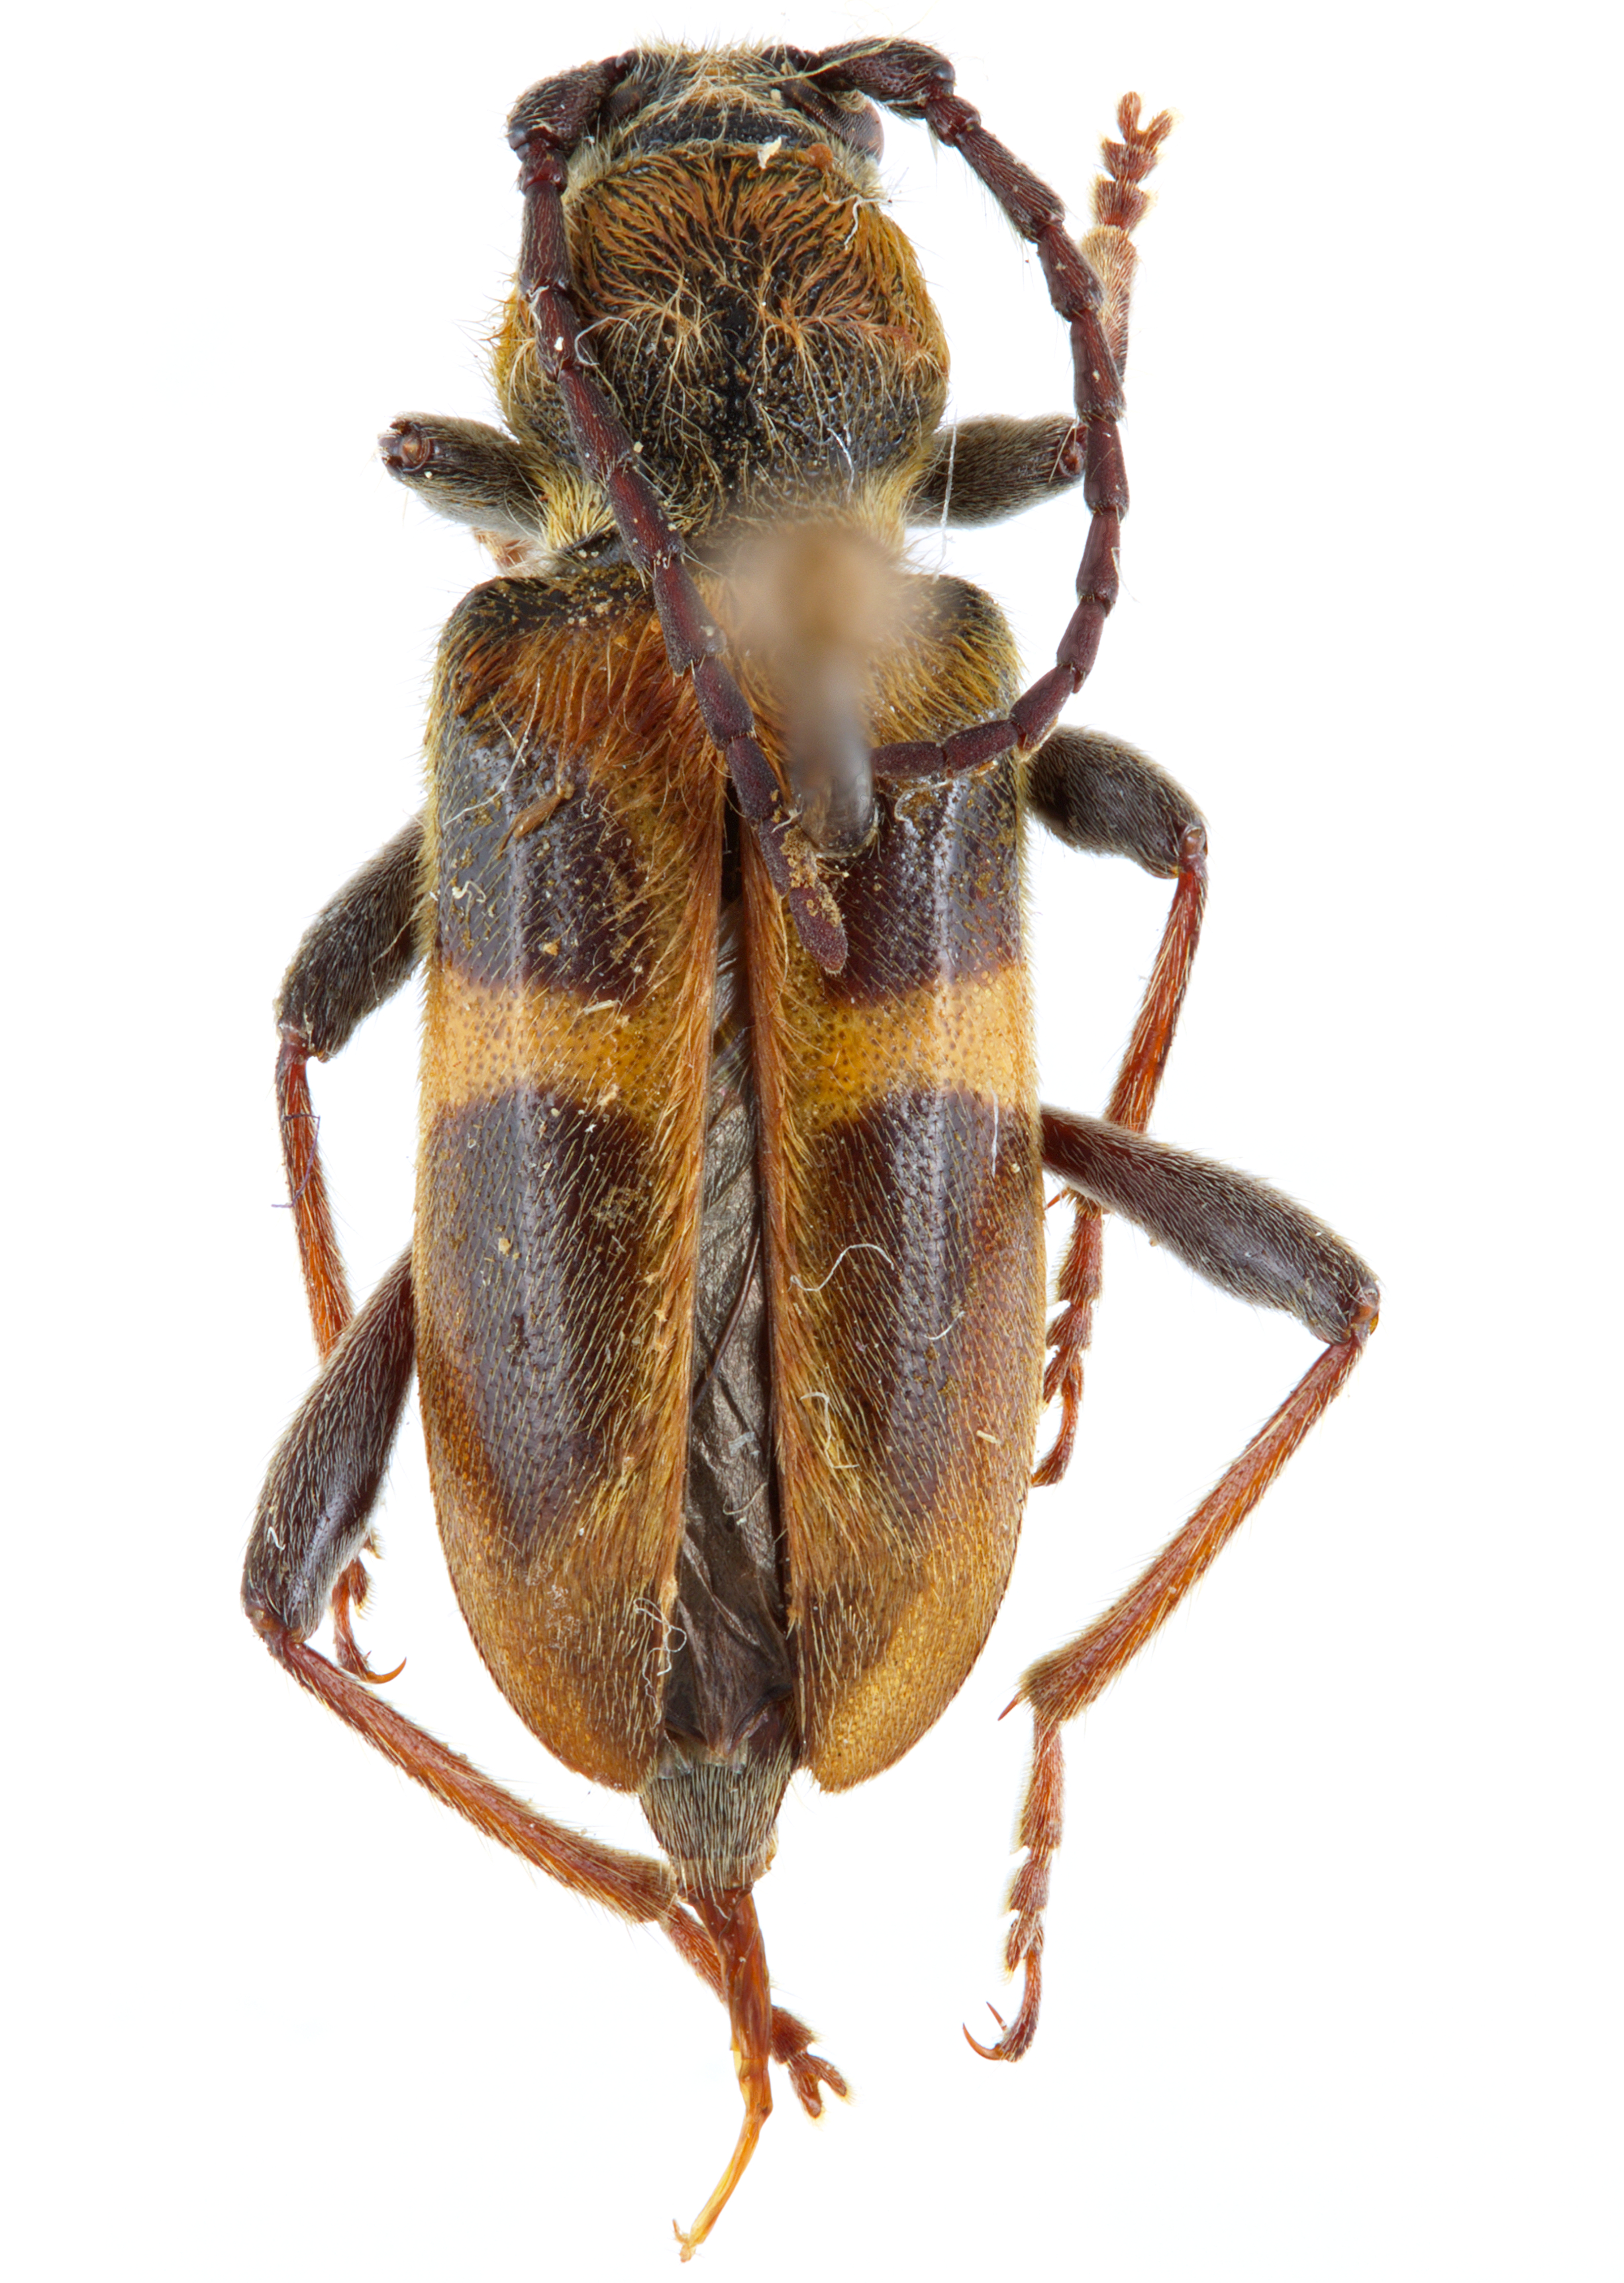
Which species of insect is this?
Triodoclytus lanifer
